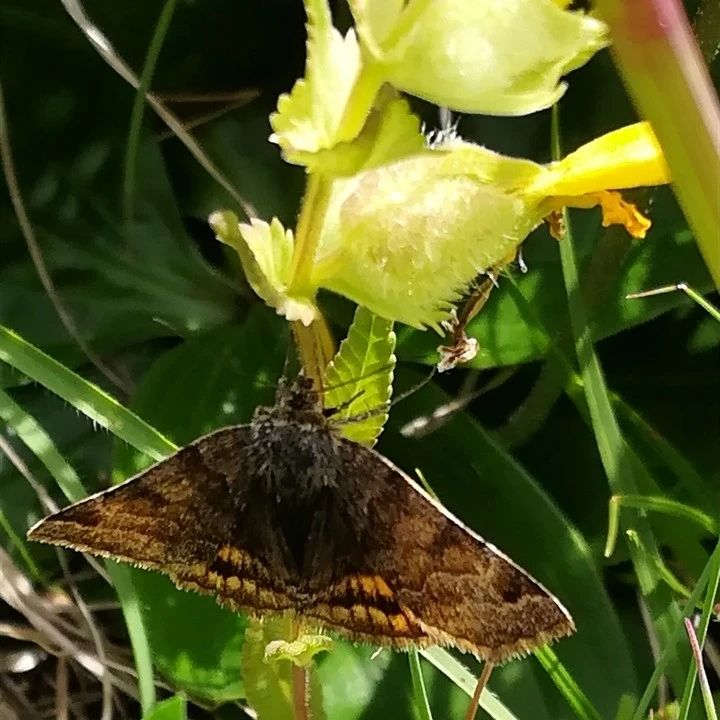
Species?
Euclidia glyphica
